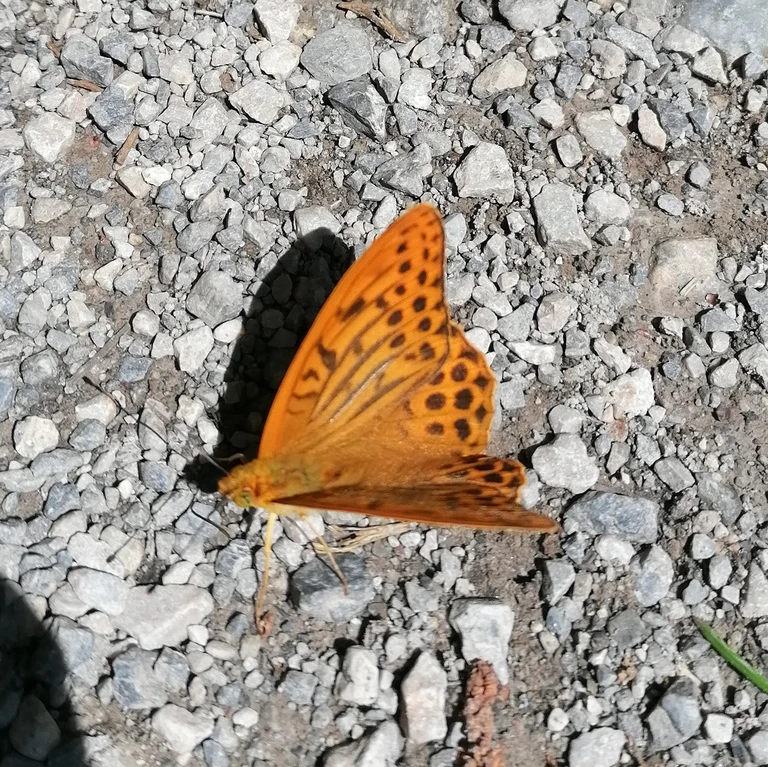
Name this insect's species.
Argynnis paphia
